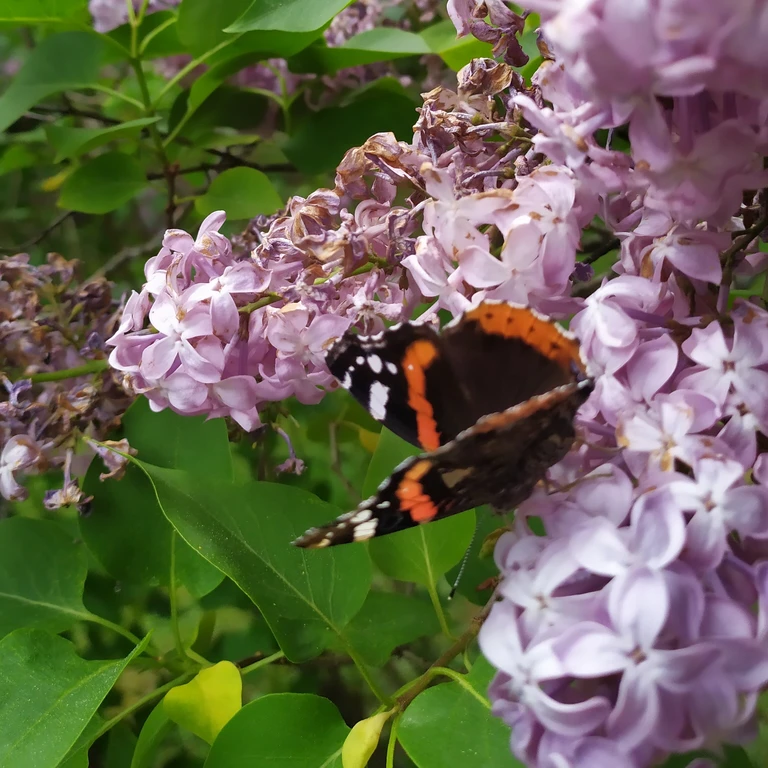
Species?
Vanessa atalanta
